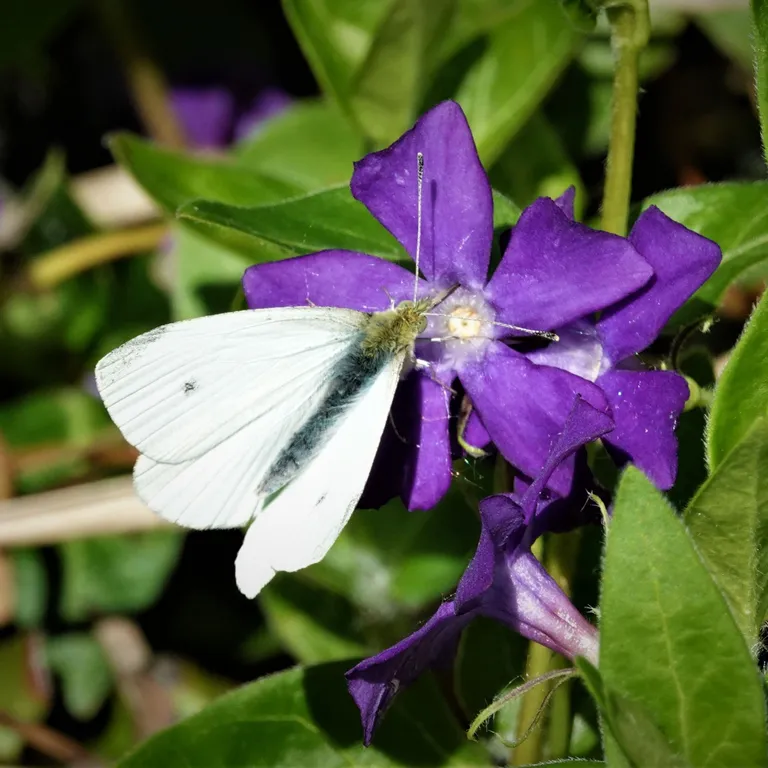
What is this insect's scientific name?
Pieris rapae
